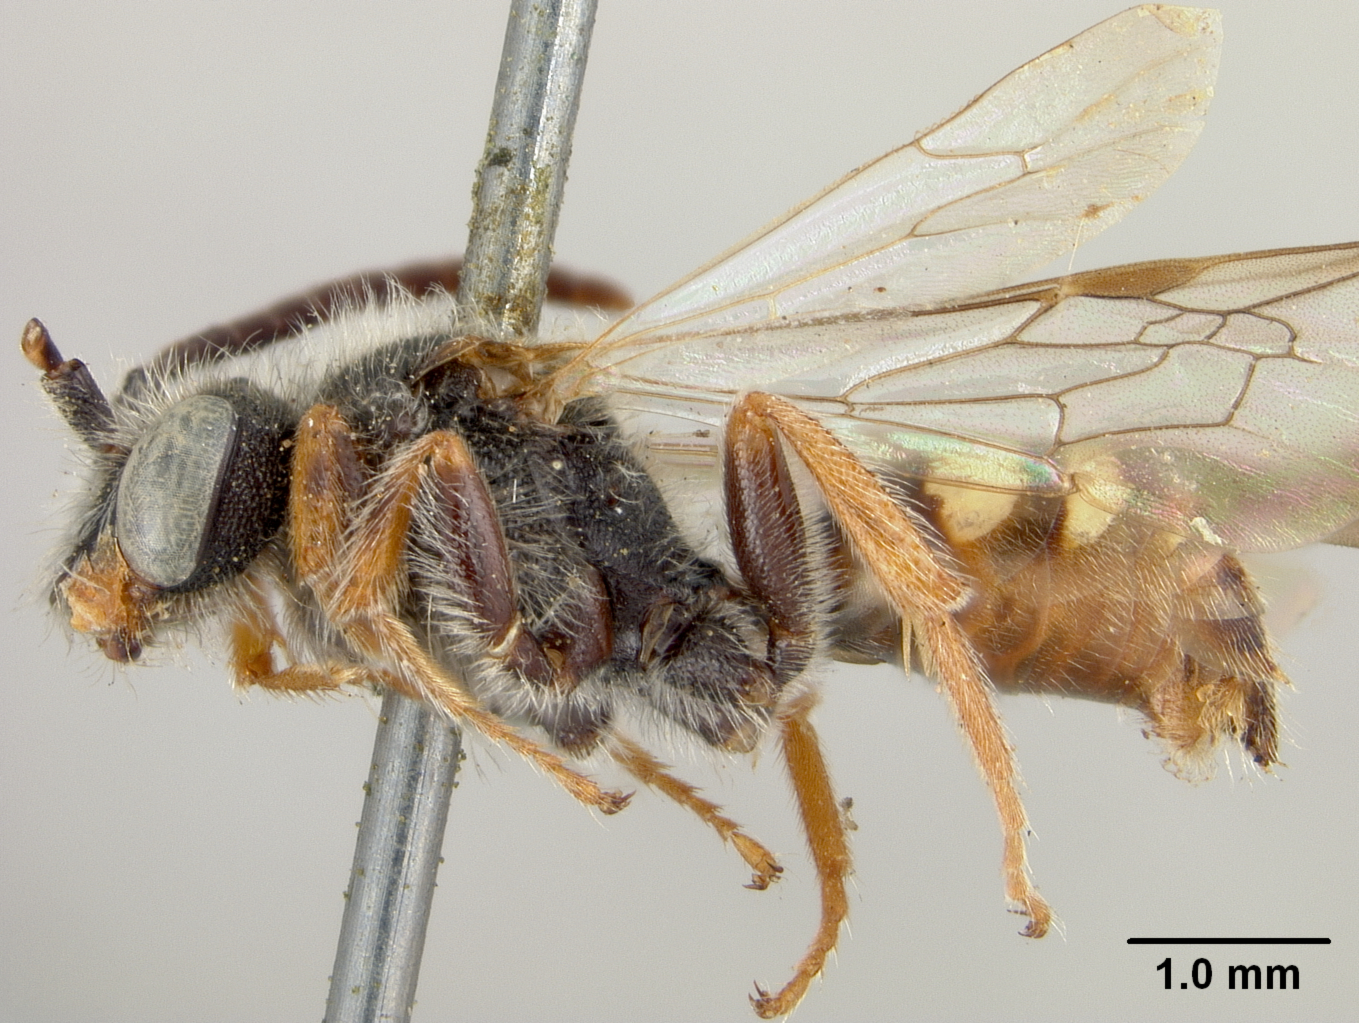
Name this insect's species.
Nomada custeriana
